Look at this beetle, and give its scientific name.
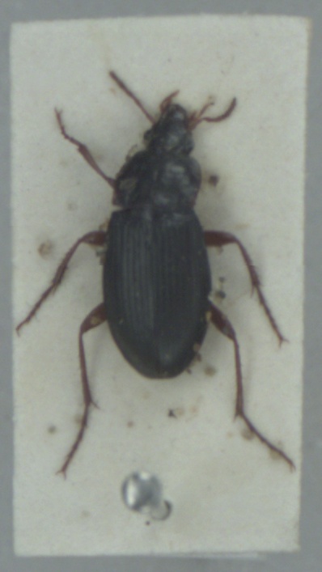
Calathus erratus
